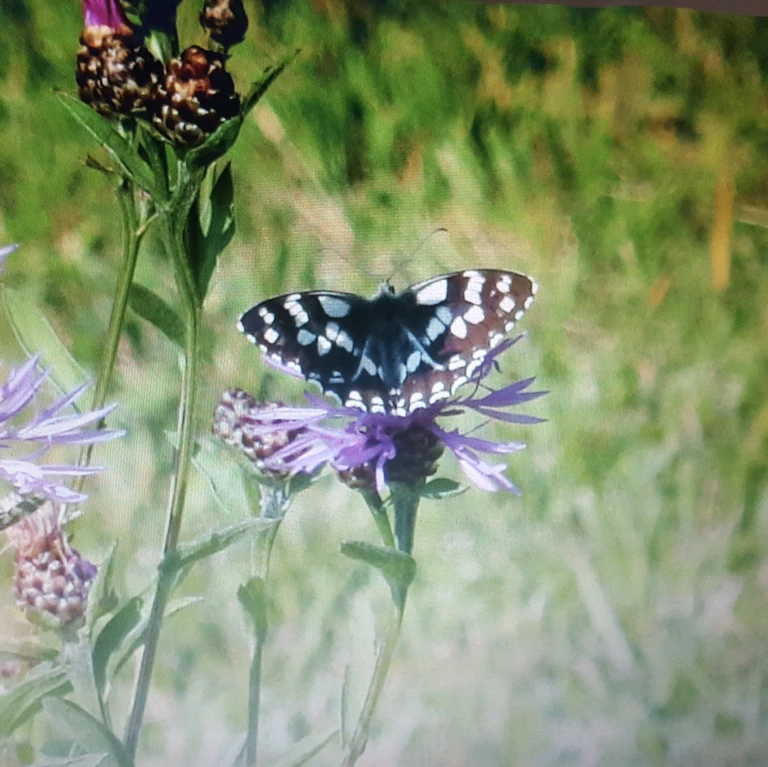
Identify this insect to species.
Melanargia galathea
